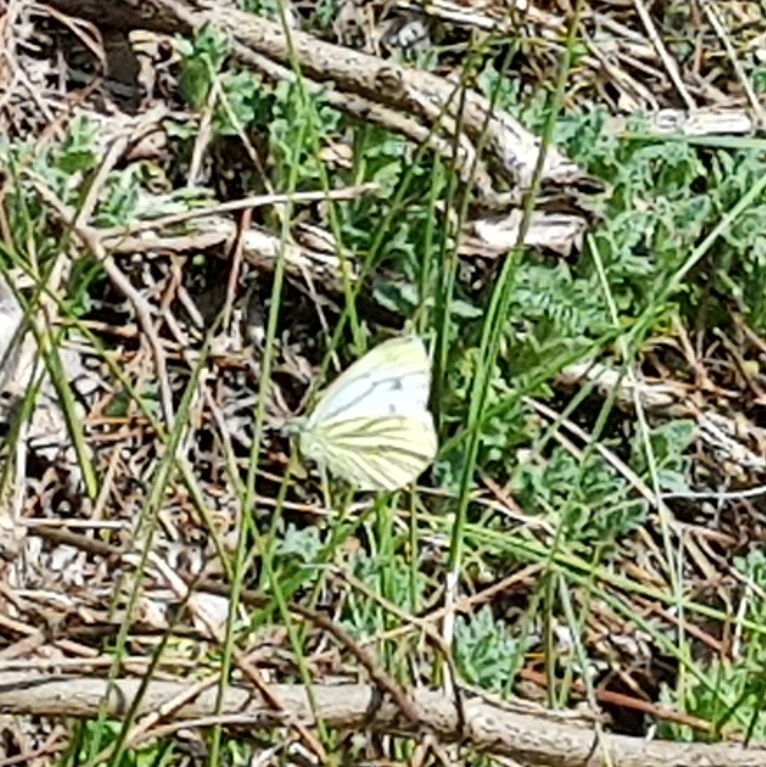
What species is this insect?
Pieris napi
